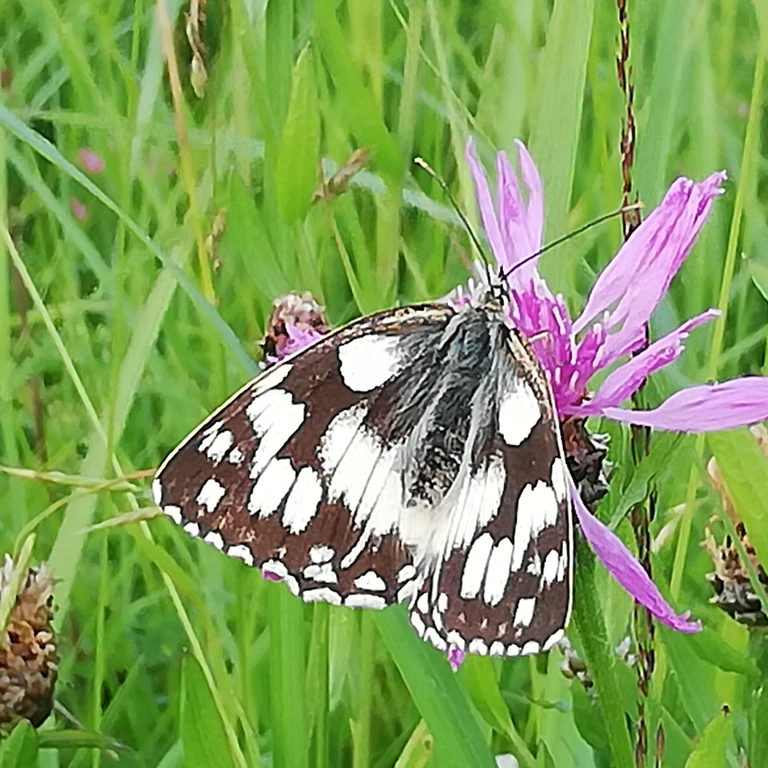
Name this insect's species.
Melanargia galathea
